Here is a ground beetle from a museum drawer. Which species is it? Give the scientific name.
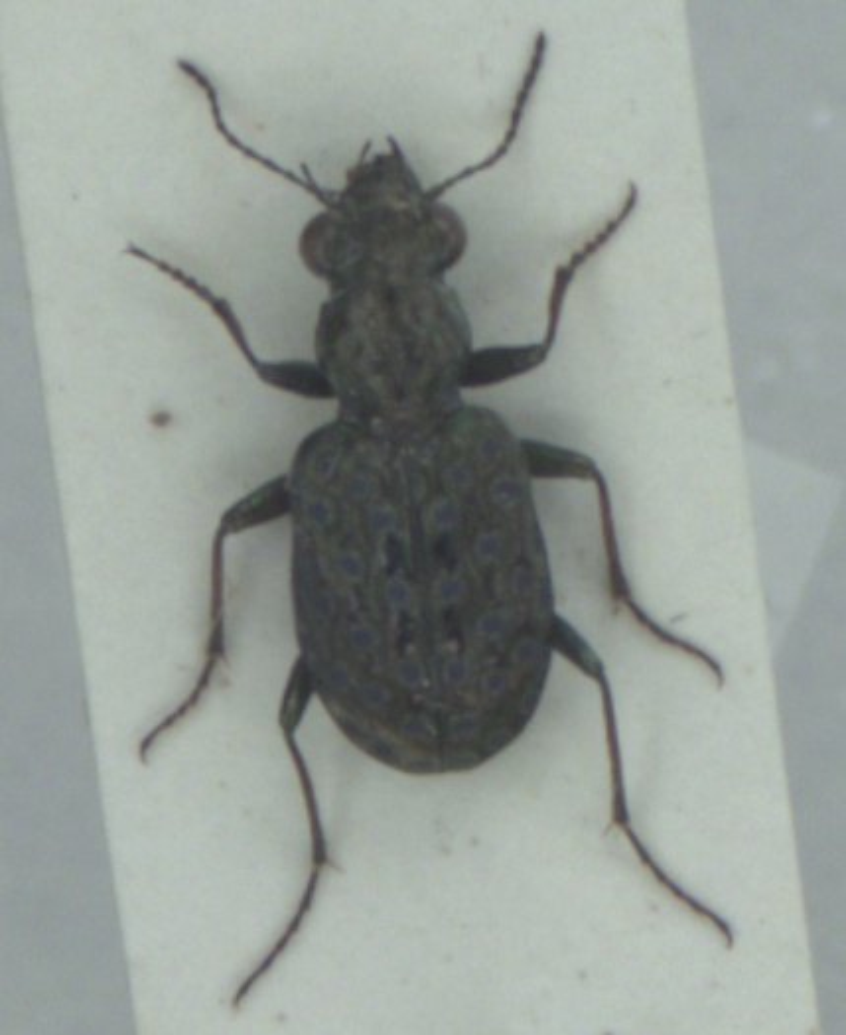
Elaphrus cupreus
